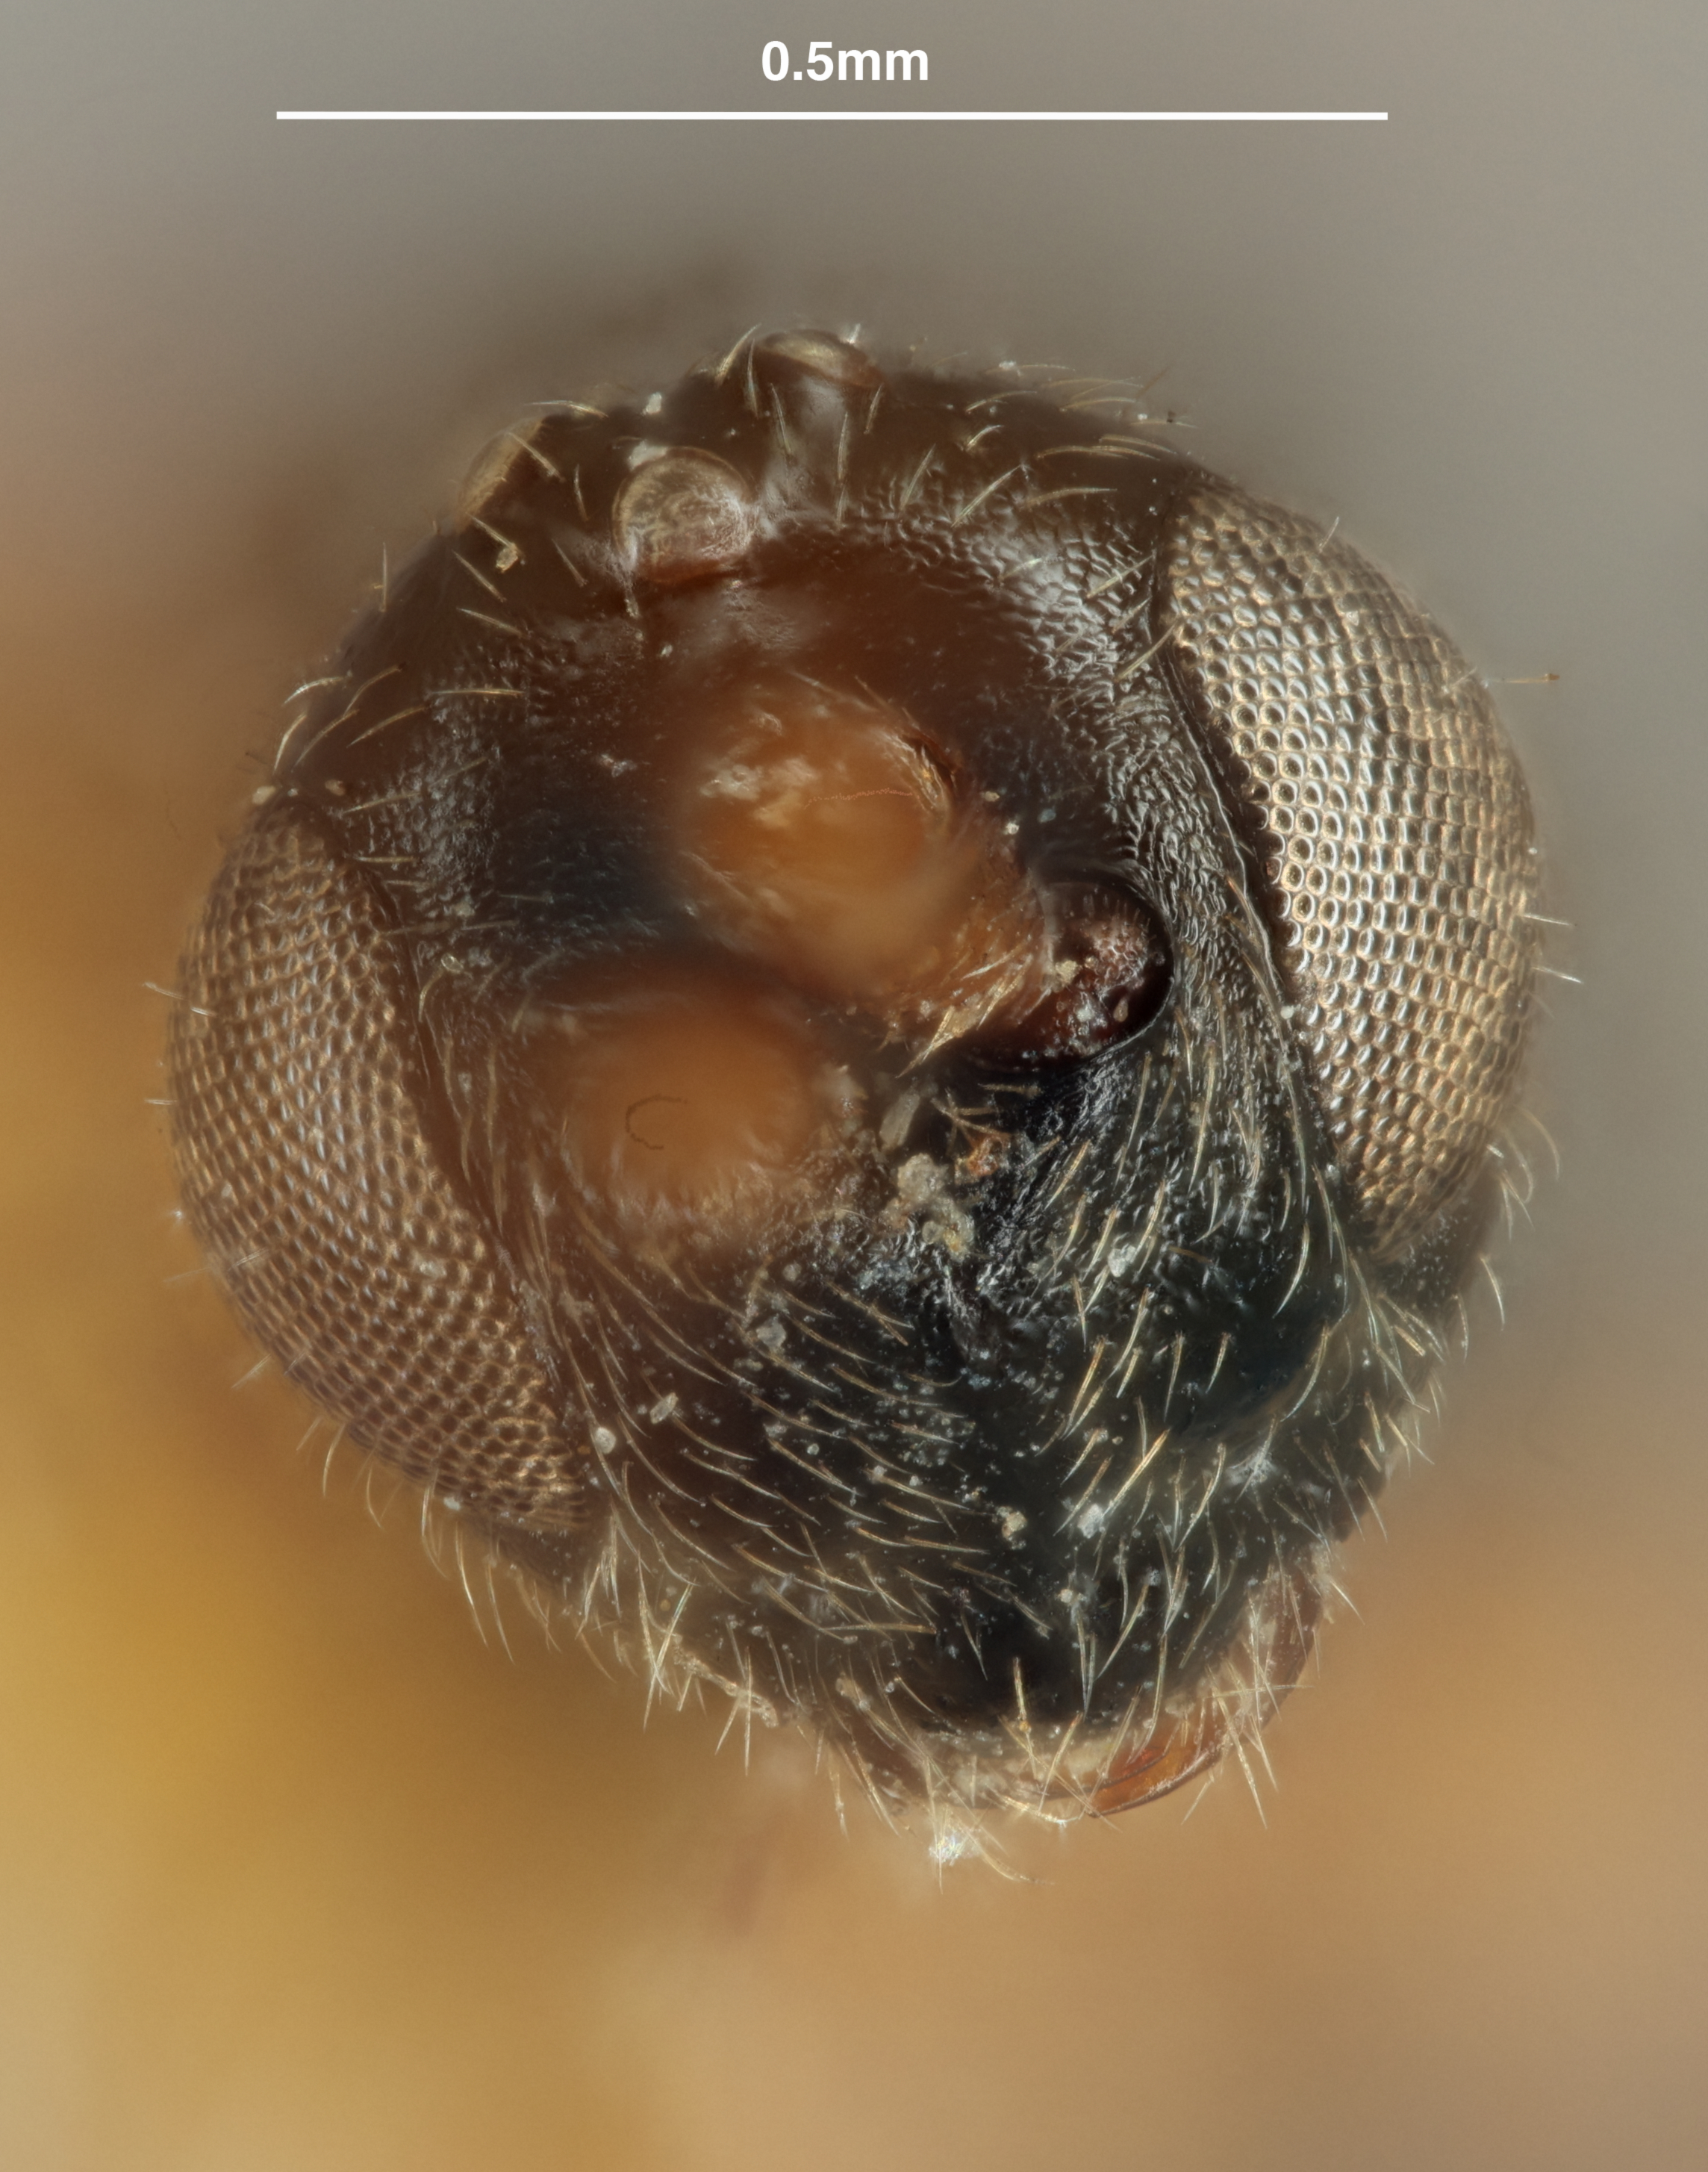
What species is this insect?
Orgilus conflictanae
